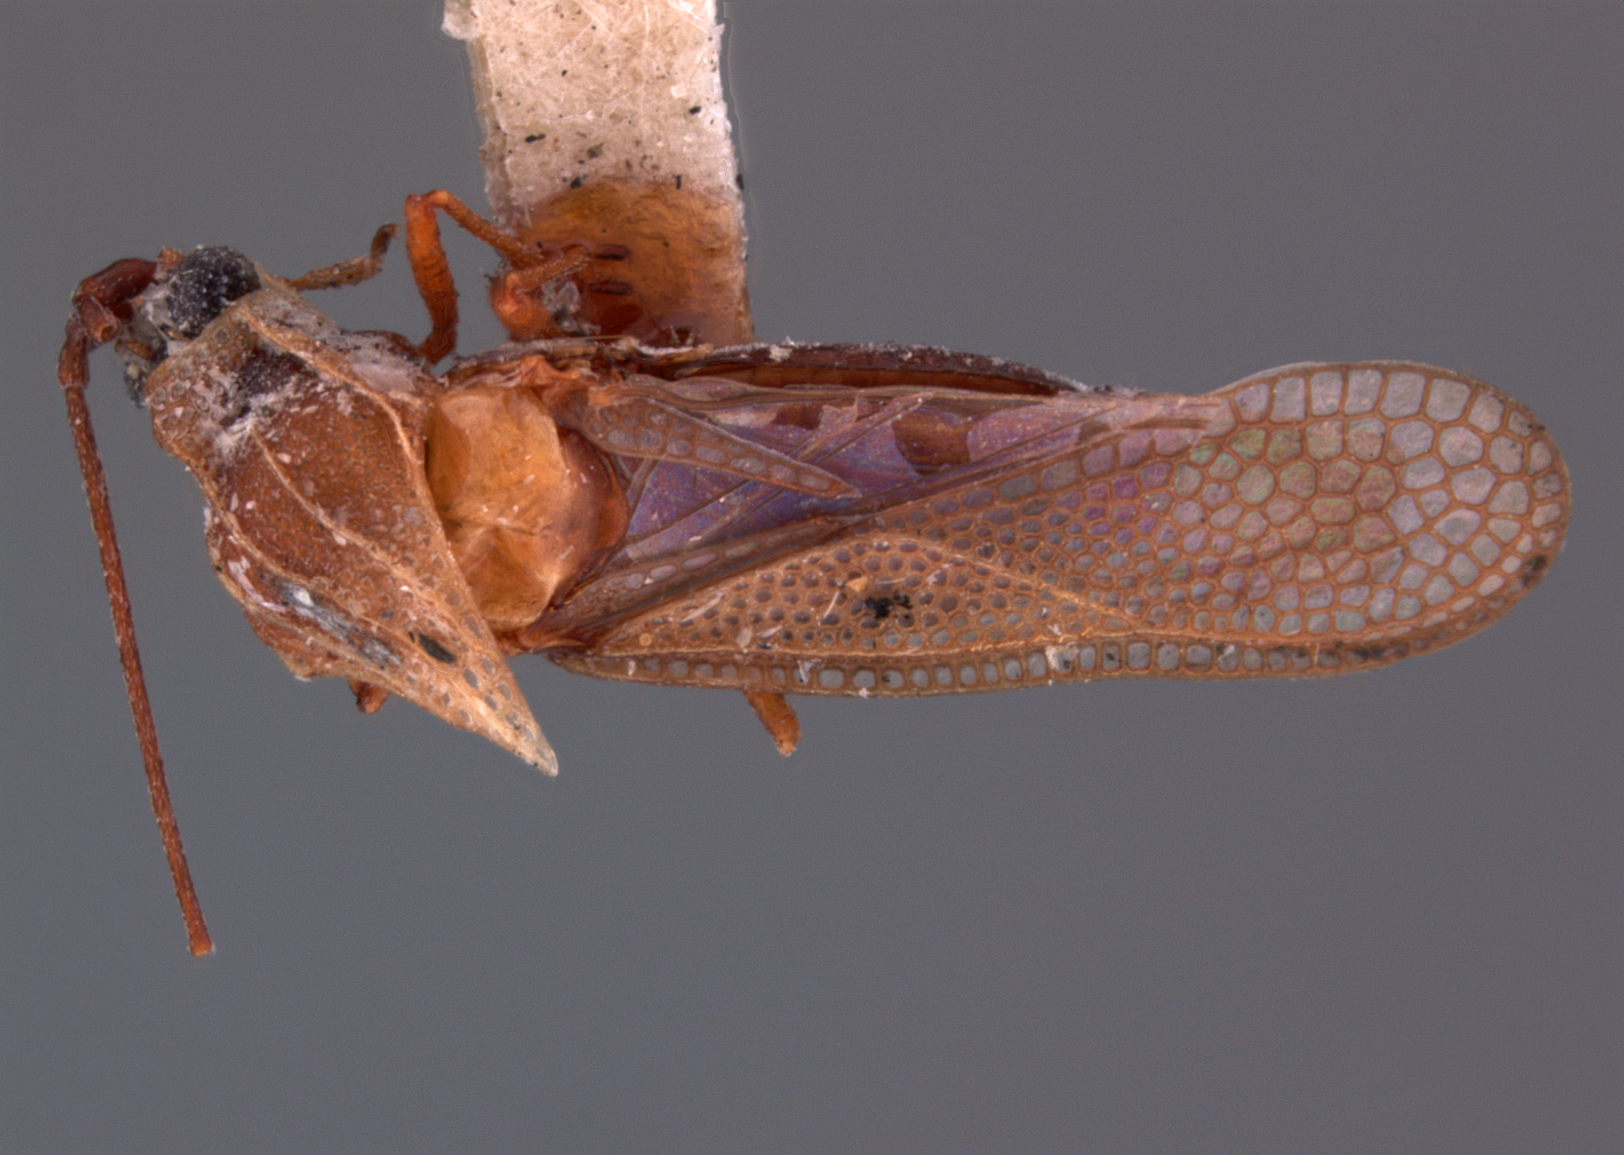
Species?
Perissonemia dignata
